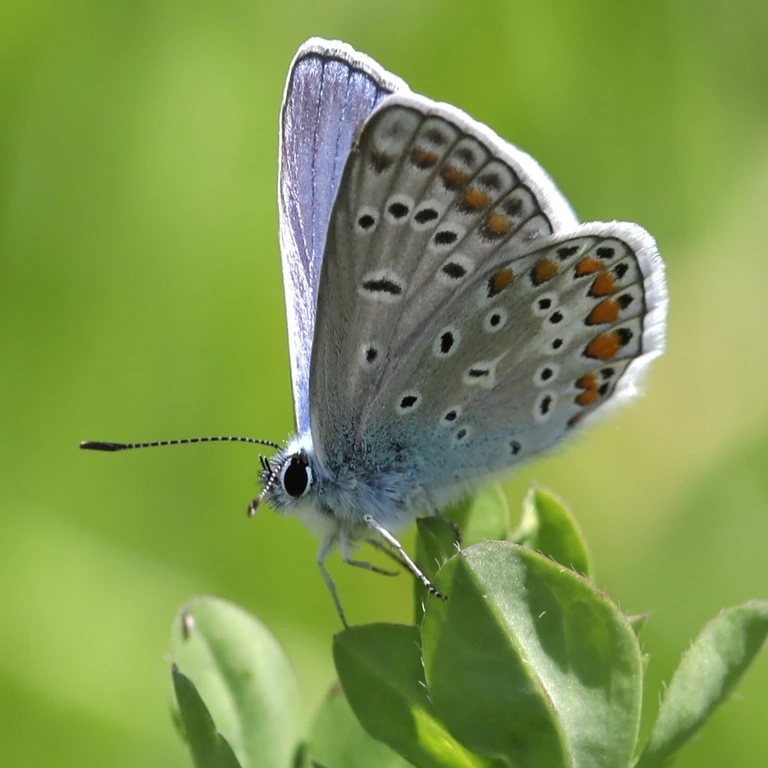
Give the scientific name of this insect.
Polyommatus icarus
